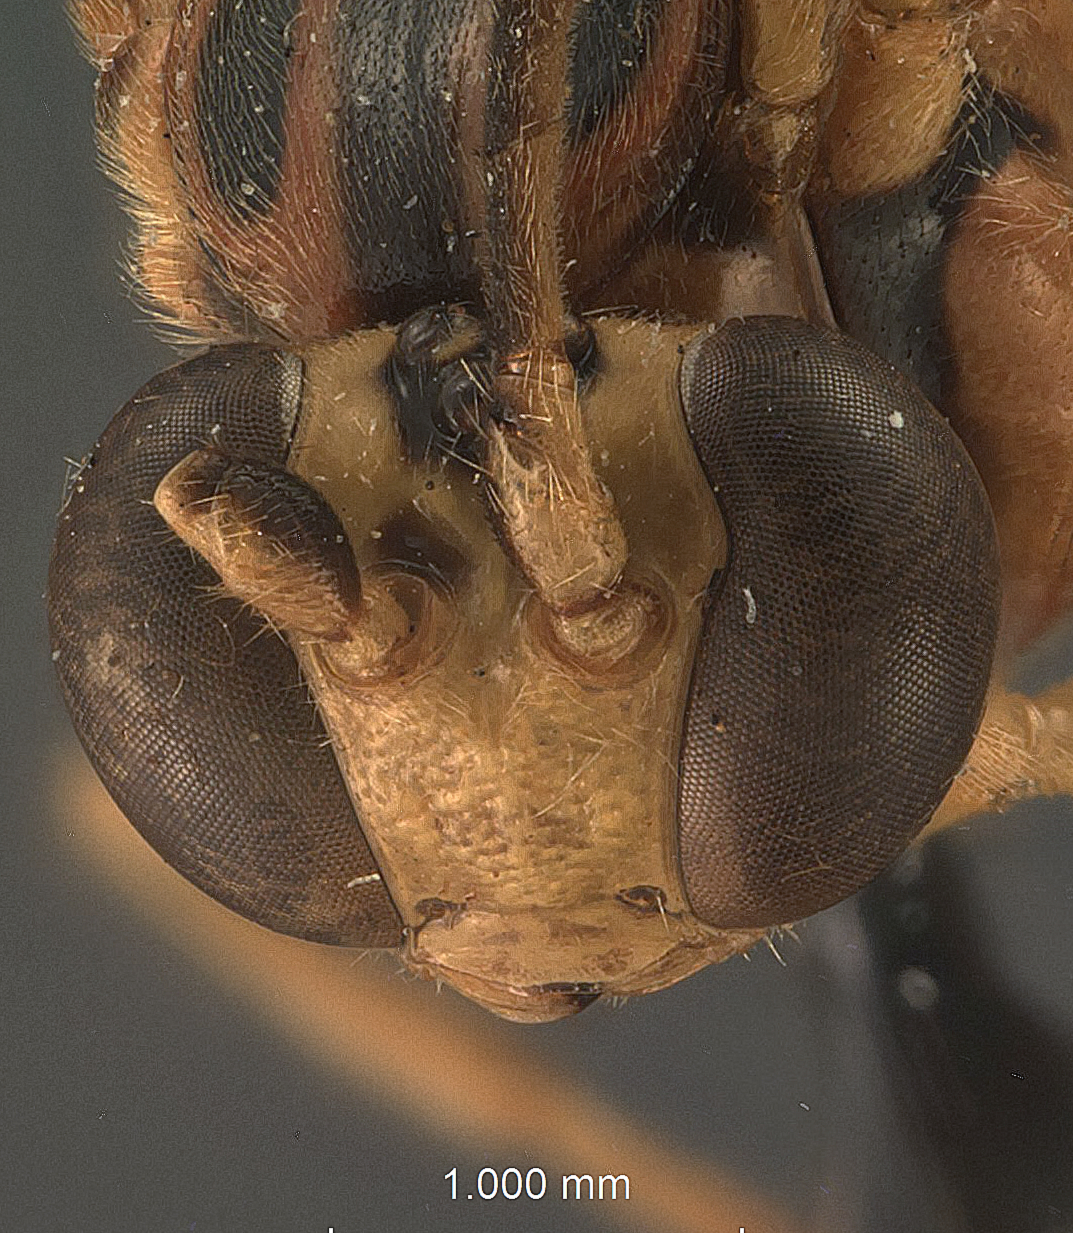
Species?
Theronia inserta
